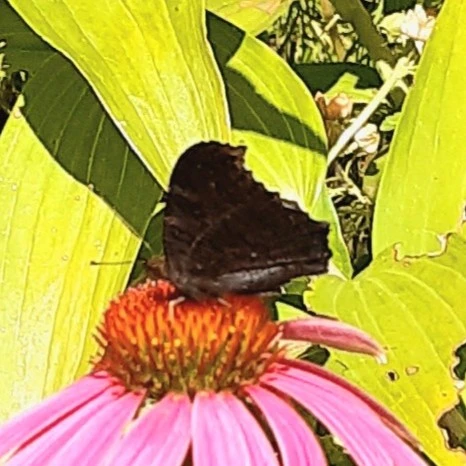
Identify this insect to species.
Aglais io
